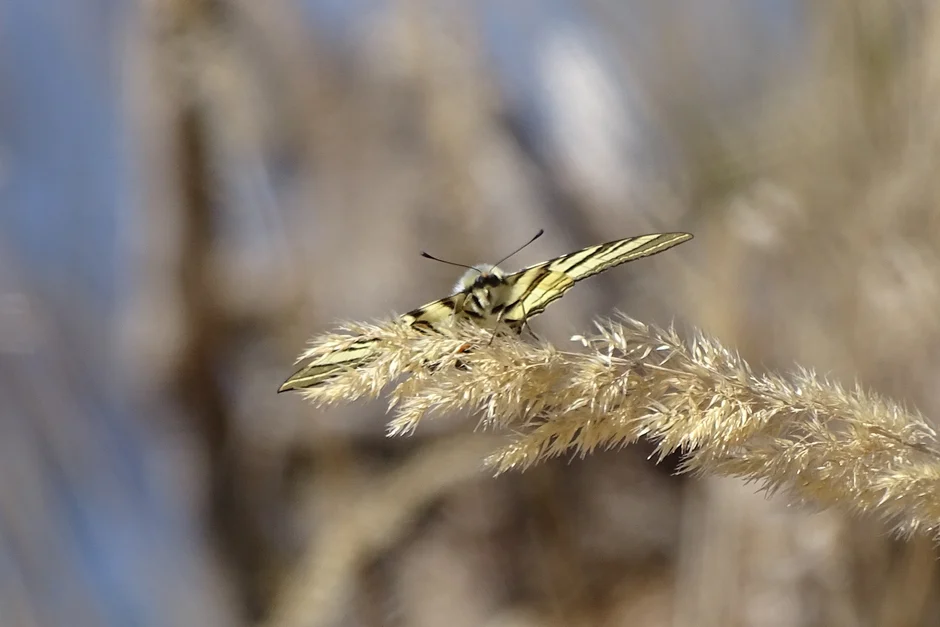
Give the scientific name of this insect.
Iphiclides podalirius
